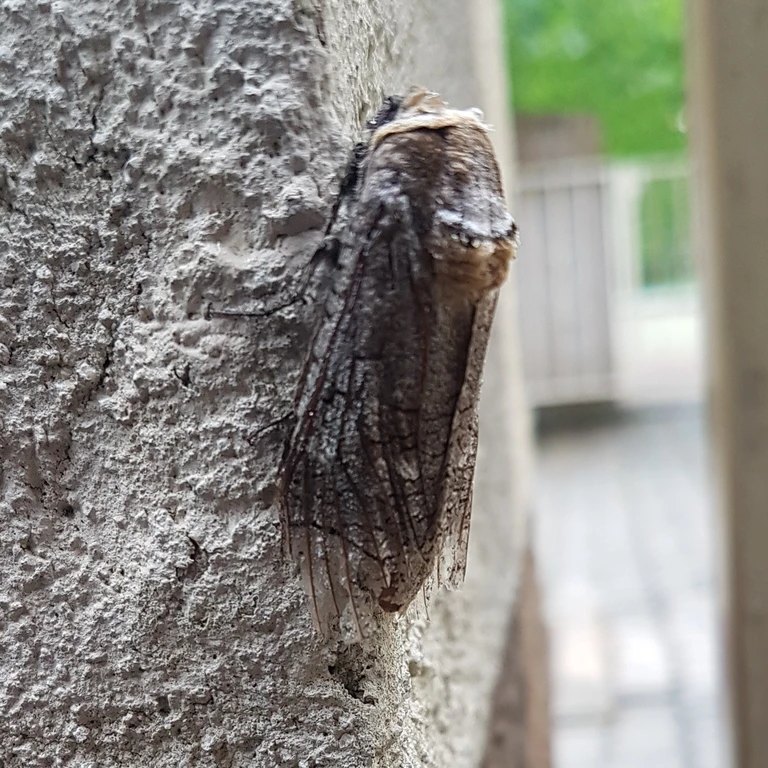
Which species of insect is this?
Cossus cossus
